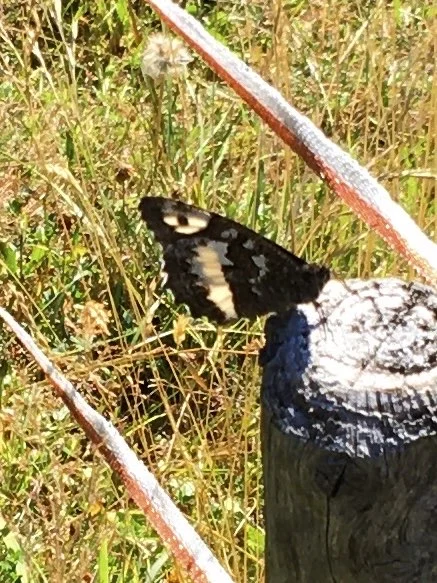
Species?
Brintesia circe
